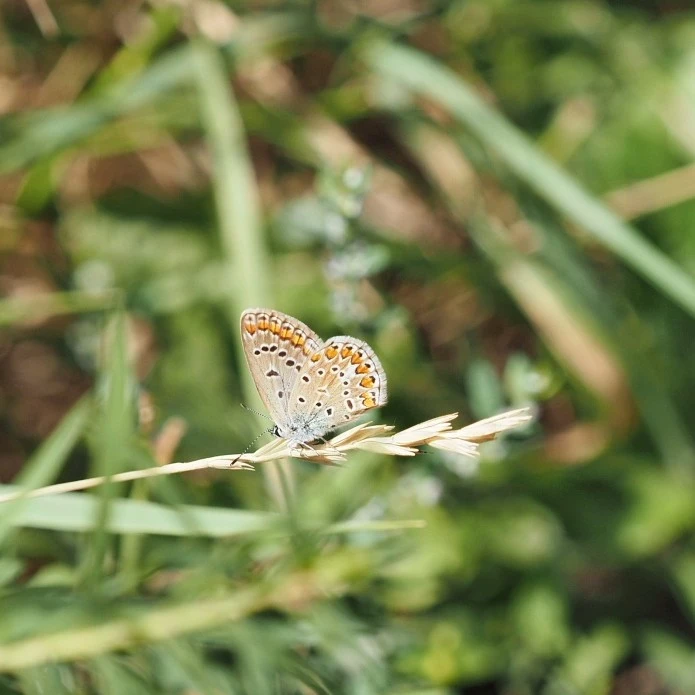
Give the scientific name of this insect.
Polyommatus icarus
